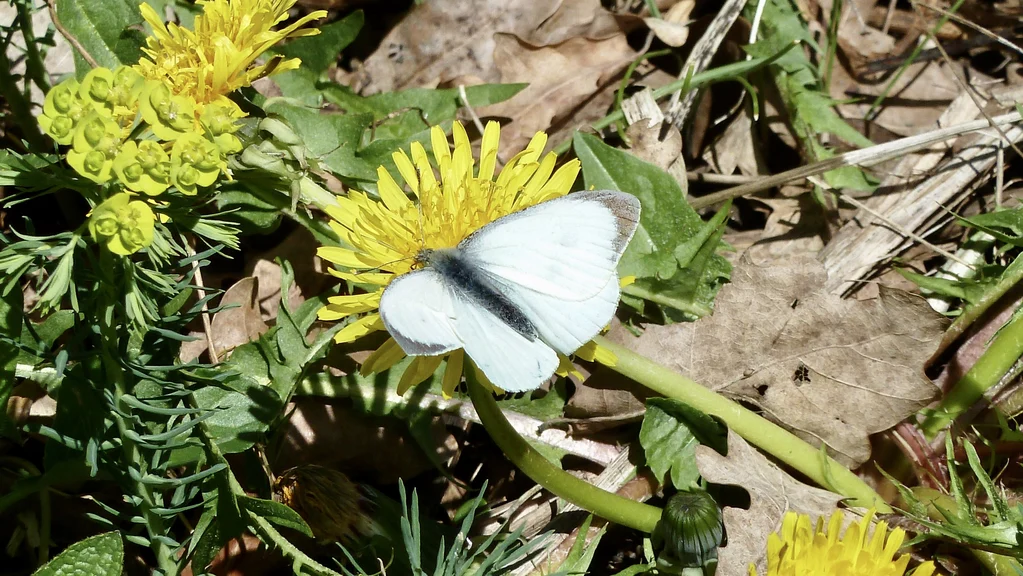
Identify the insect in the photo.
Pieris brassicae
